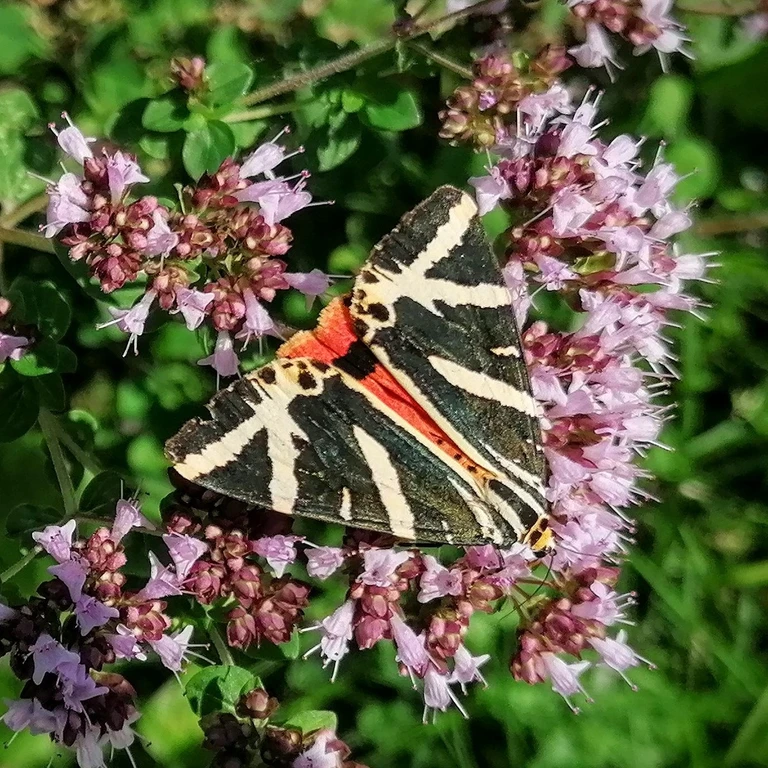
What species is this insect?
Euplagia quadripunctaria
